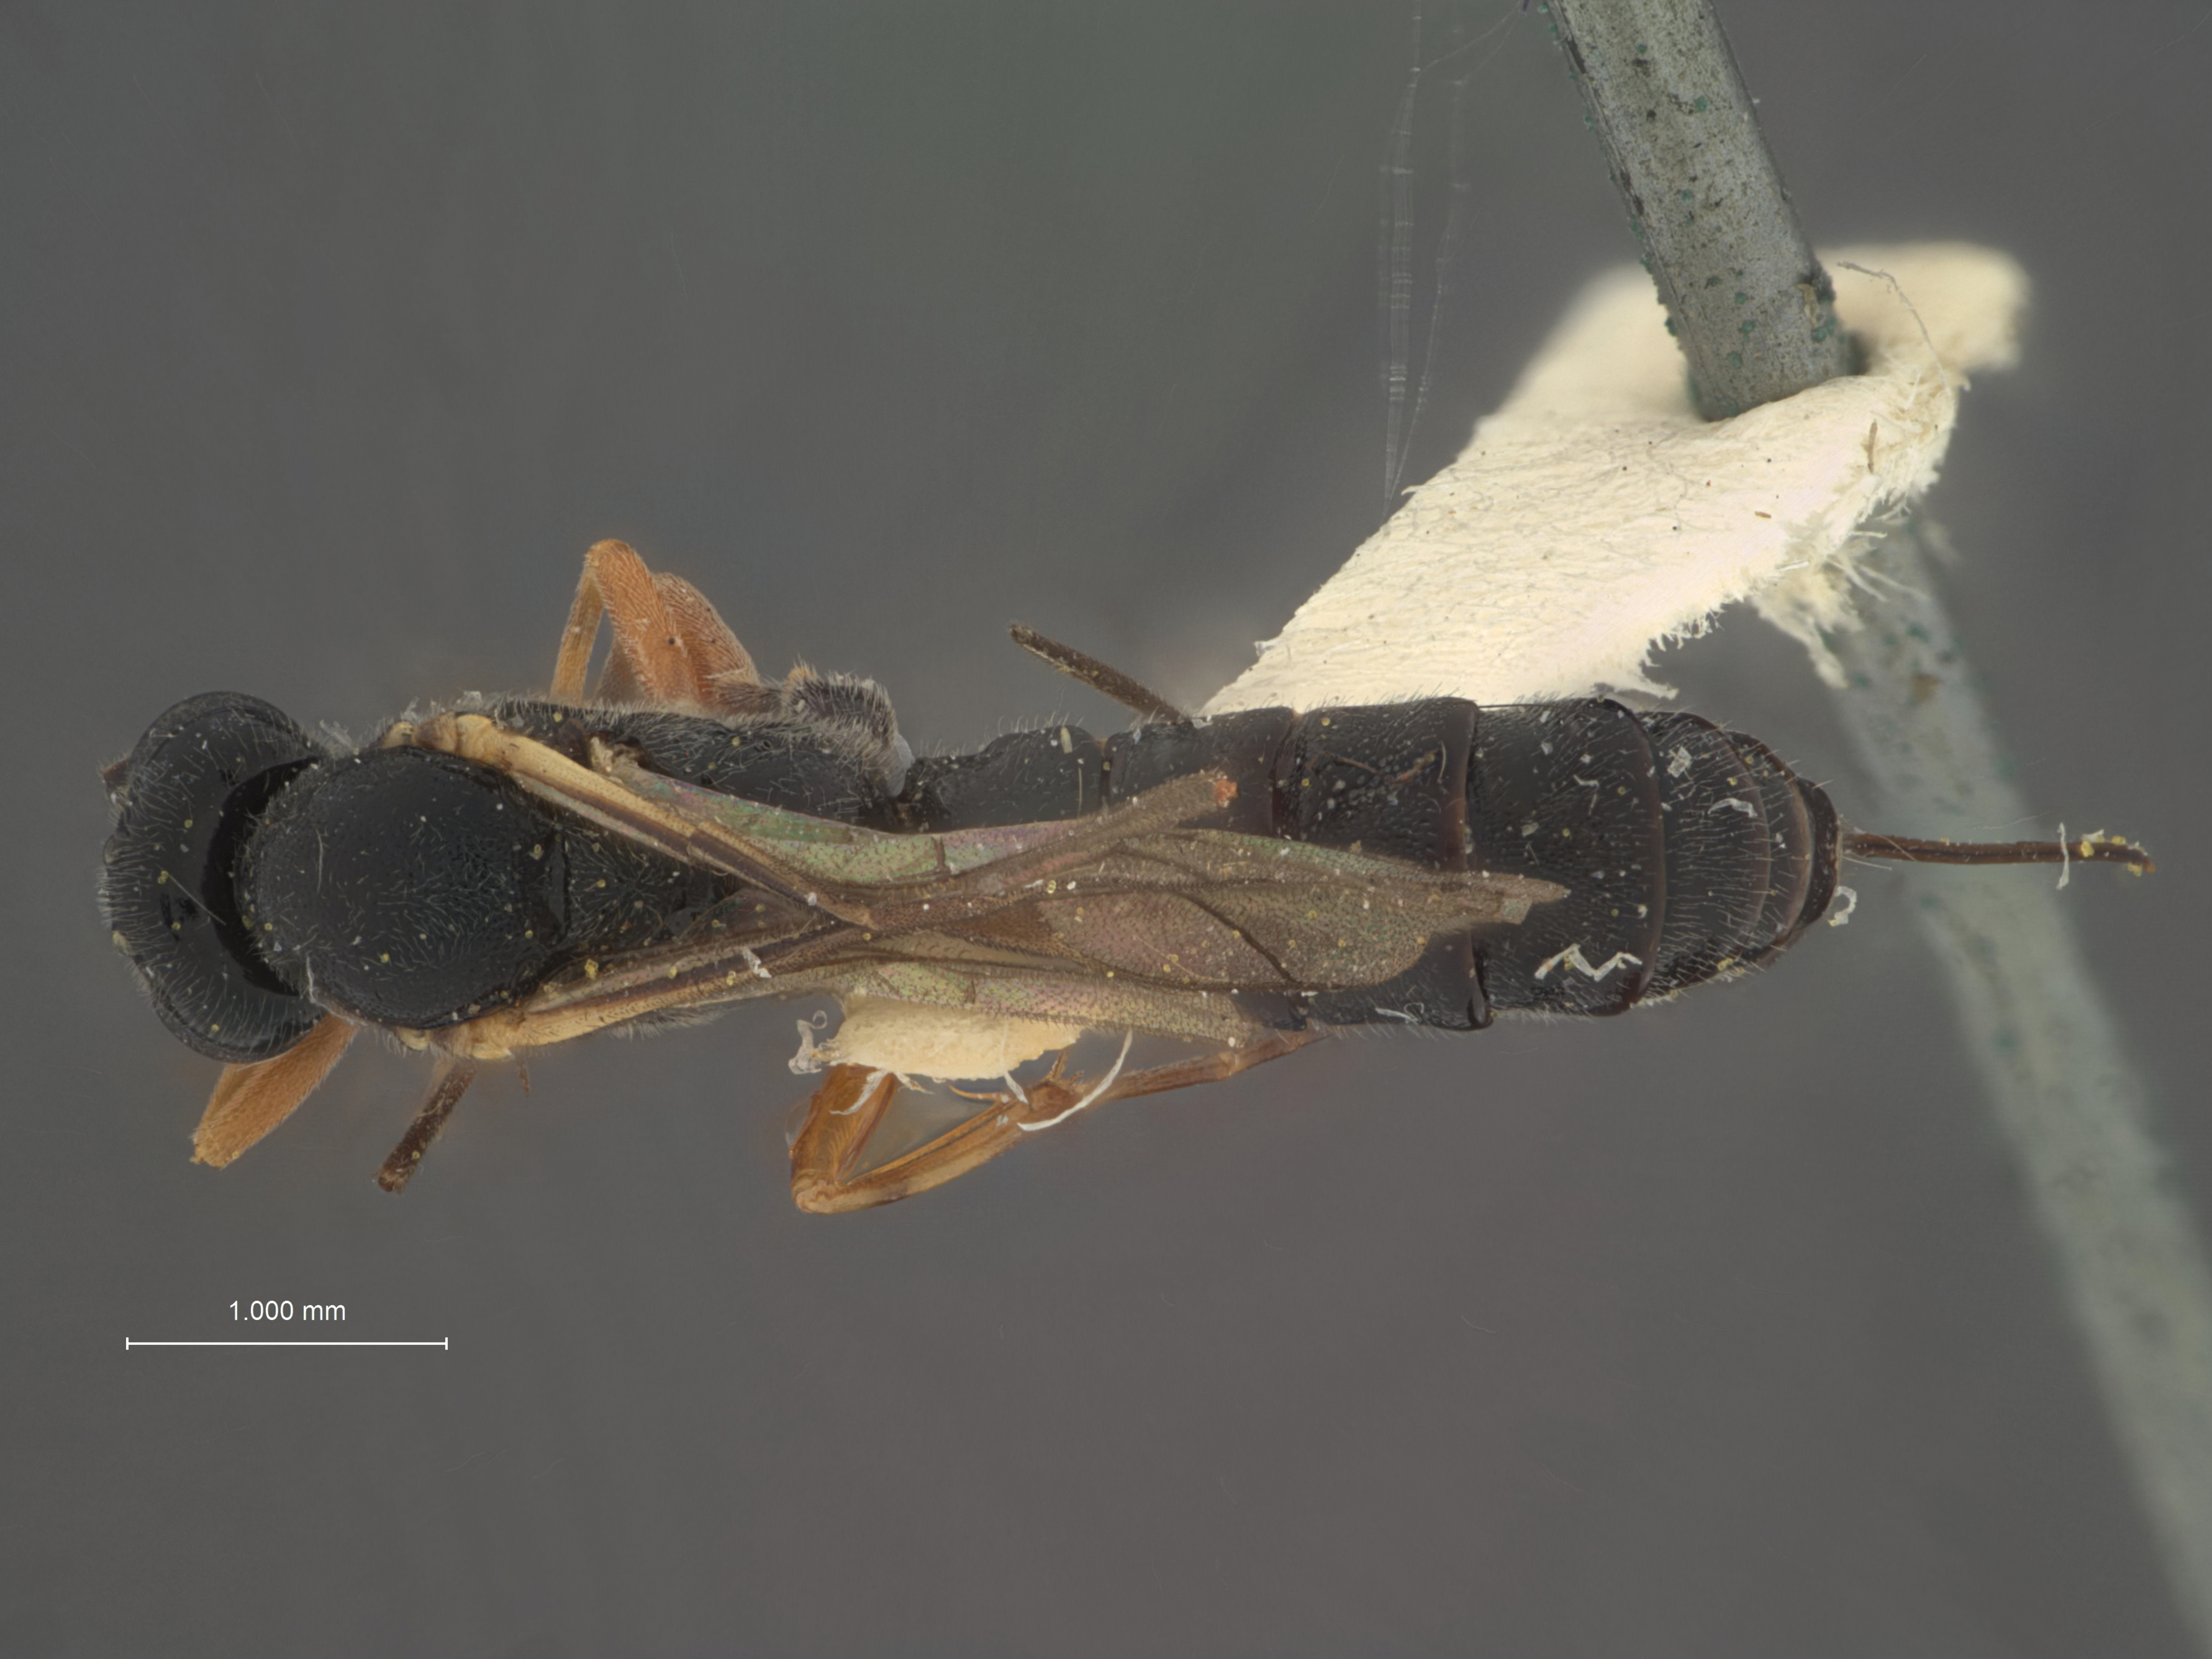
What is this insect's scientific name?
Glypta aequorea
